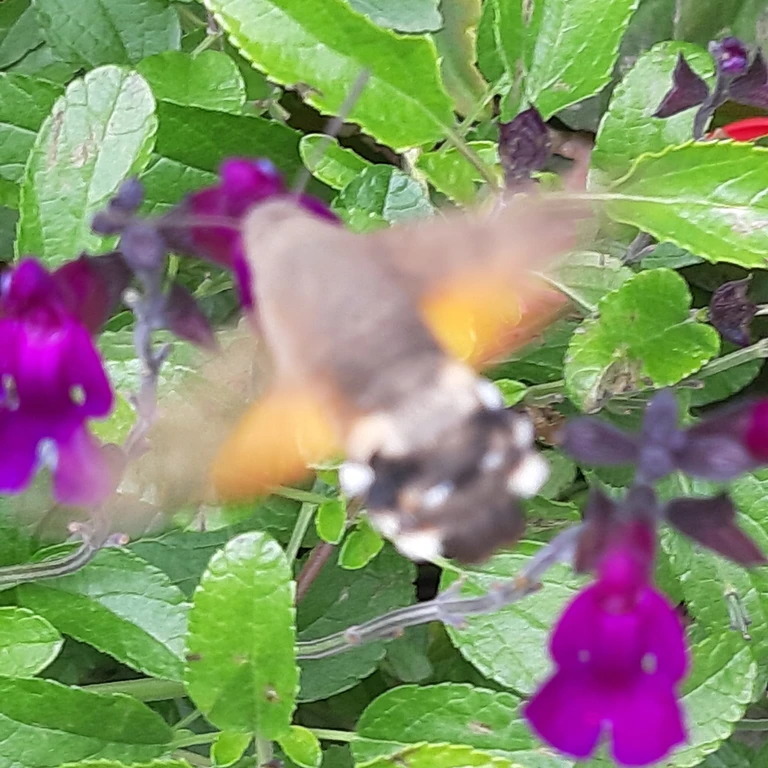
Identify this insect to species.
Macroglossum stellatarum
